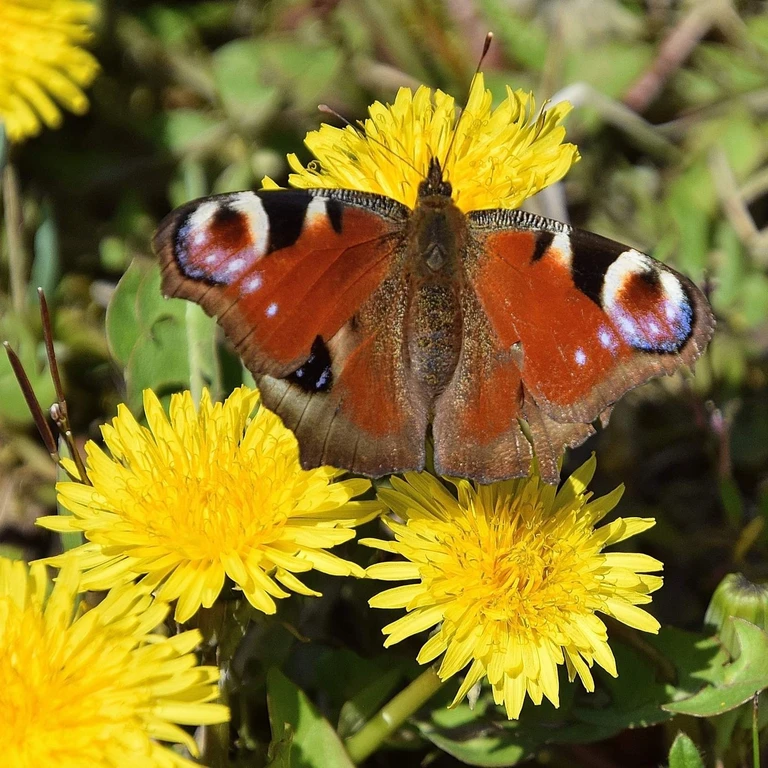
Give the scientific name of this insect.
Aglais io
